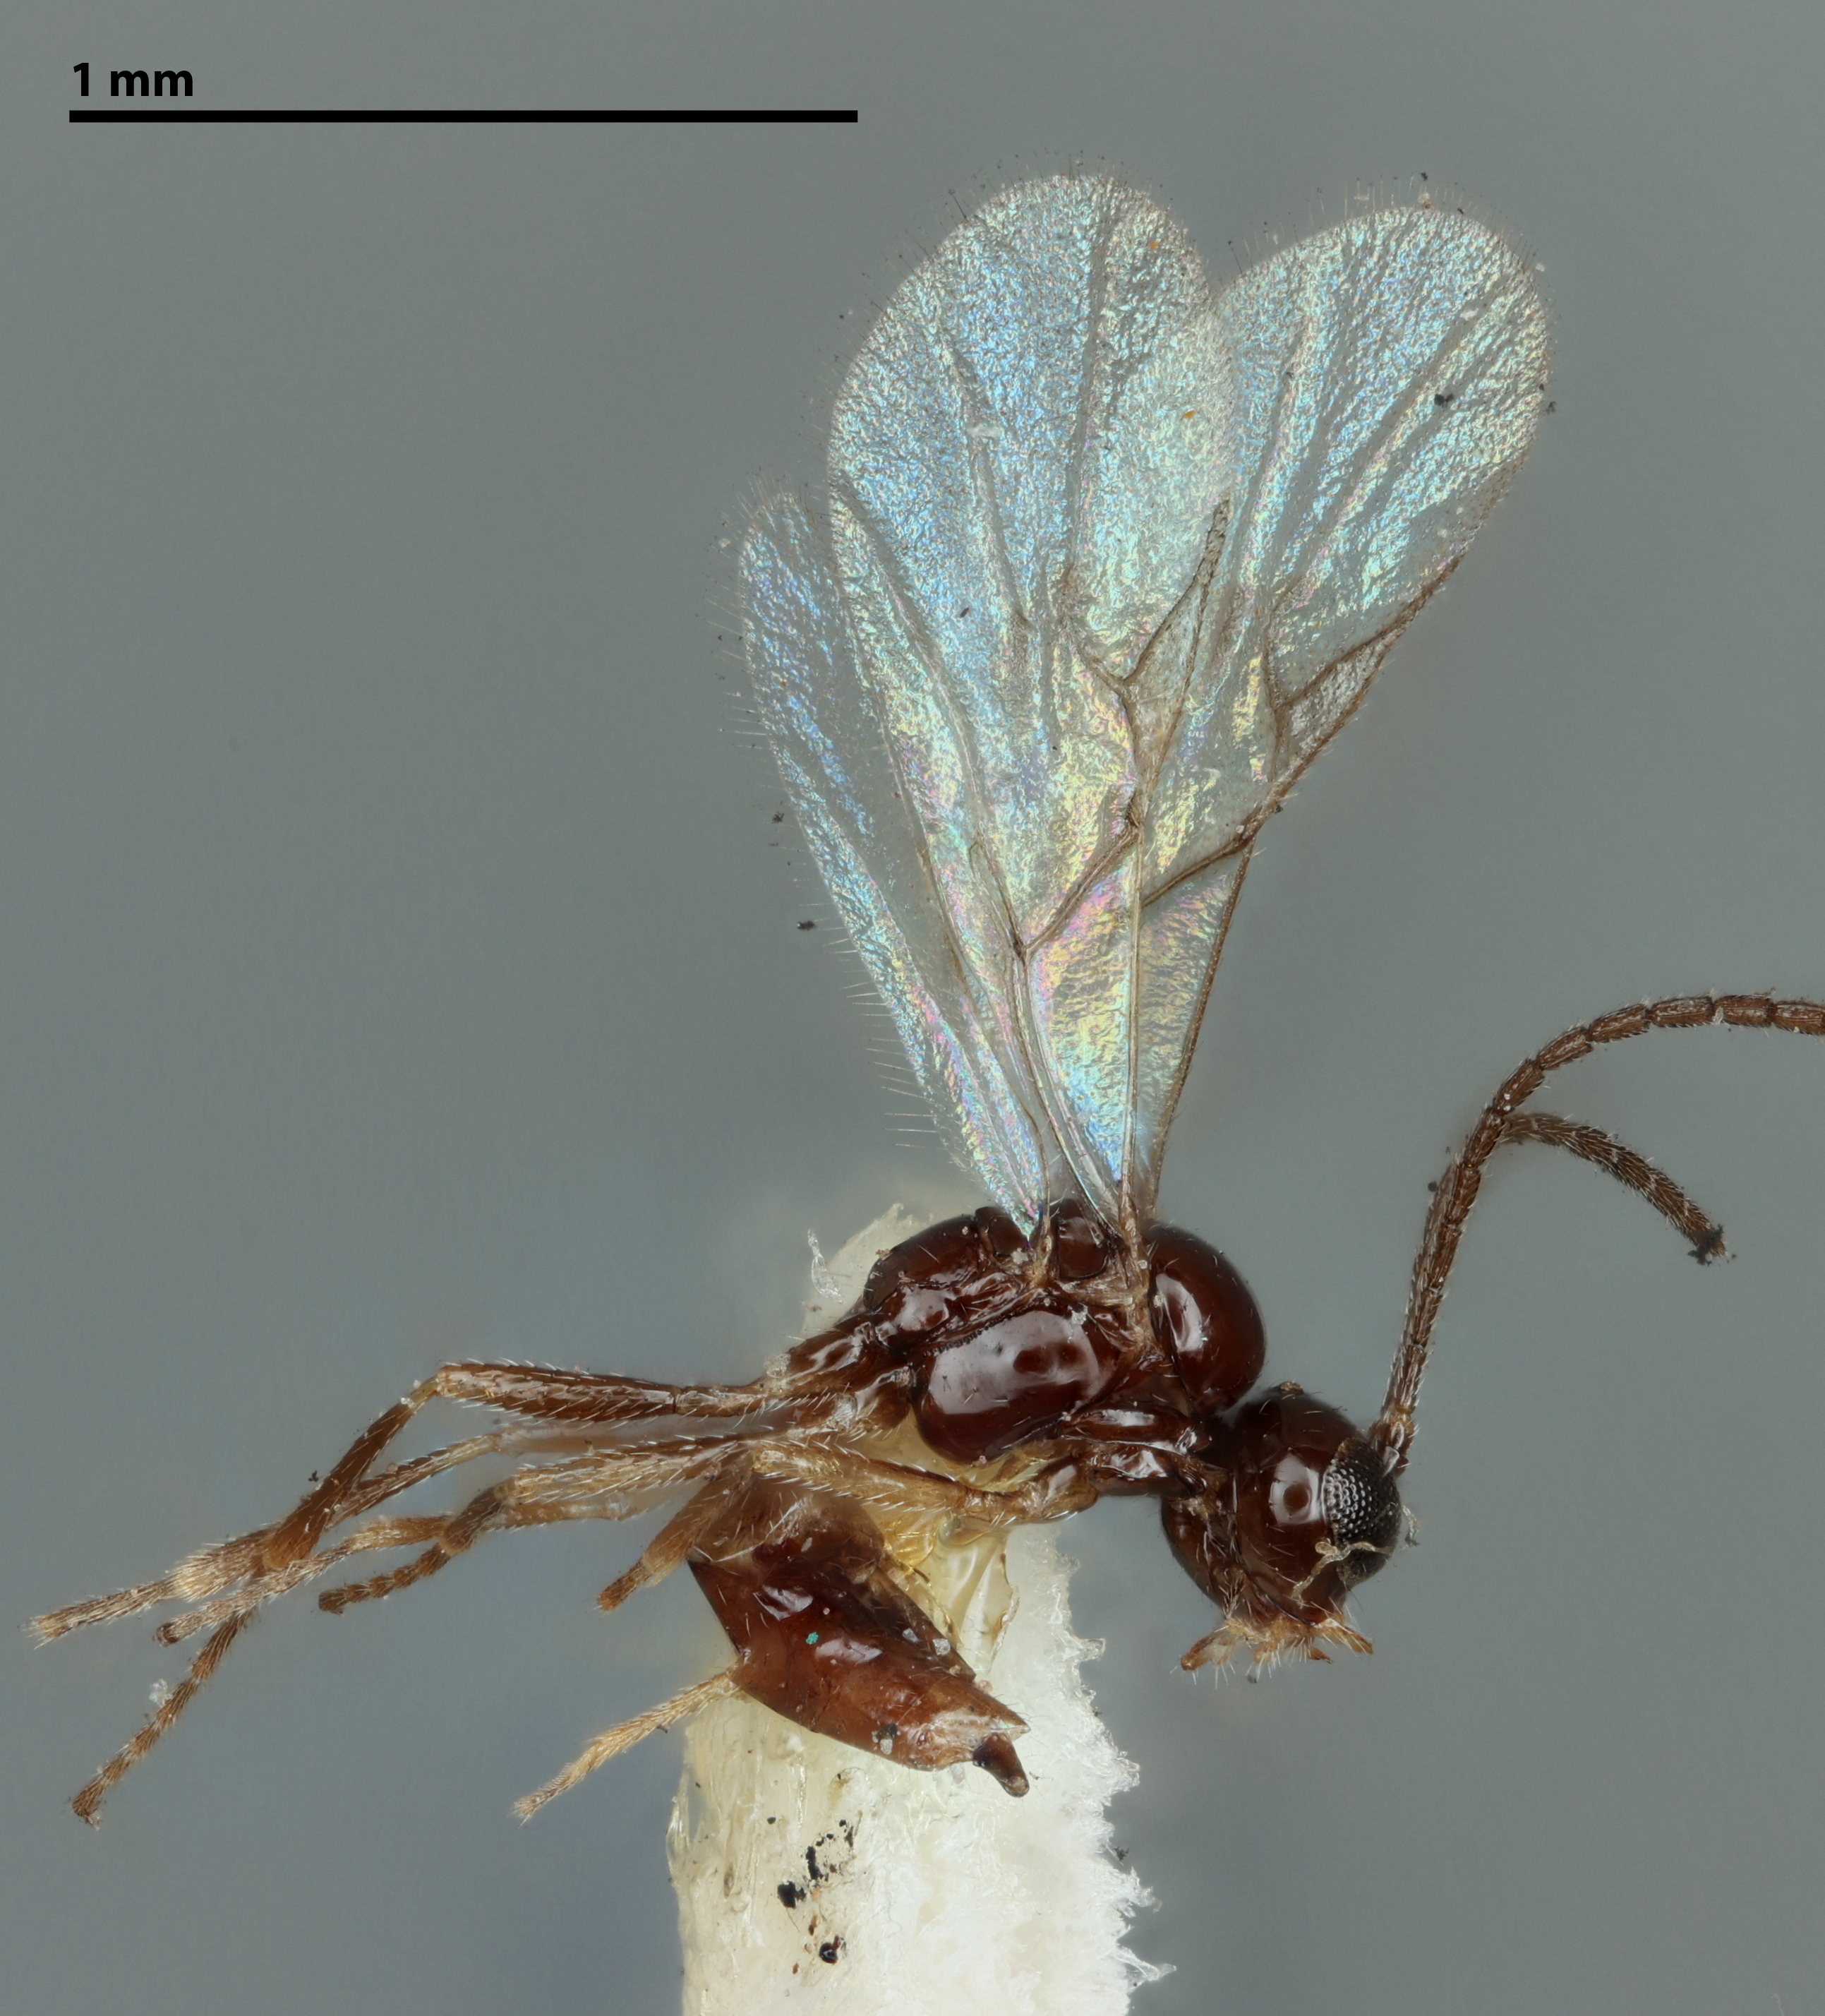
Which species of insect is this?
Aphidius adelocarinus
